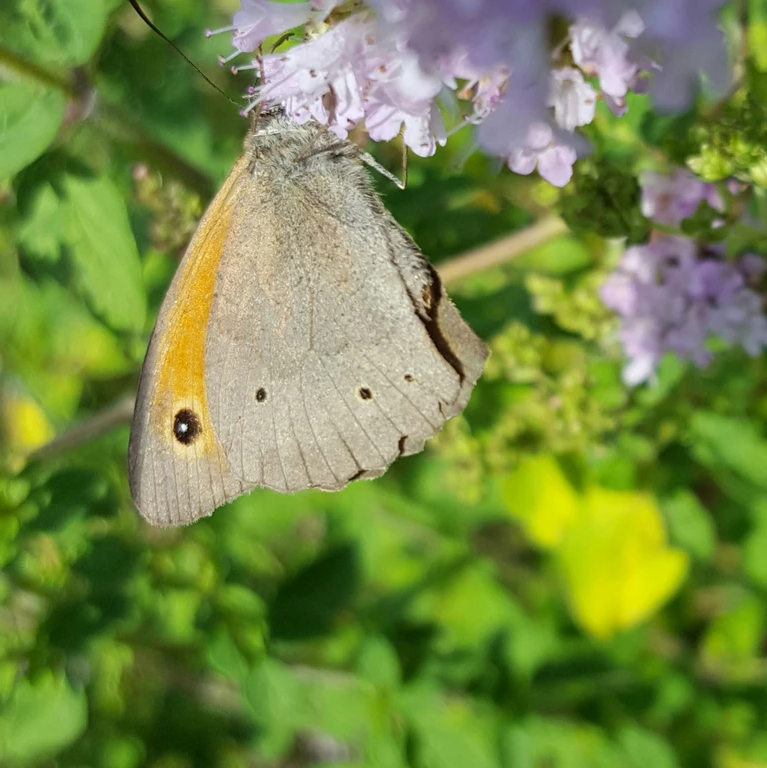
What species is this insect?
Maniola jurtina
